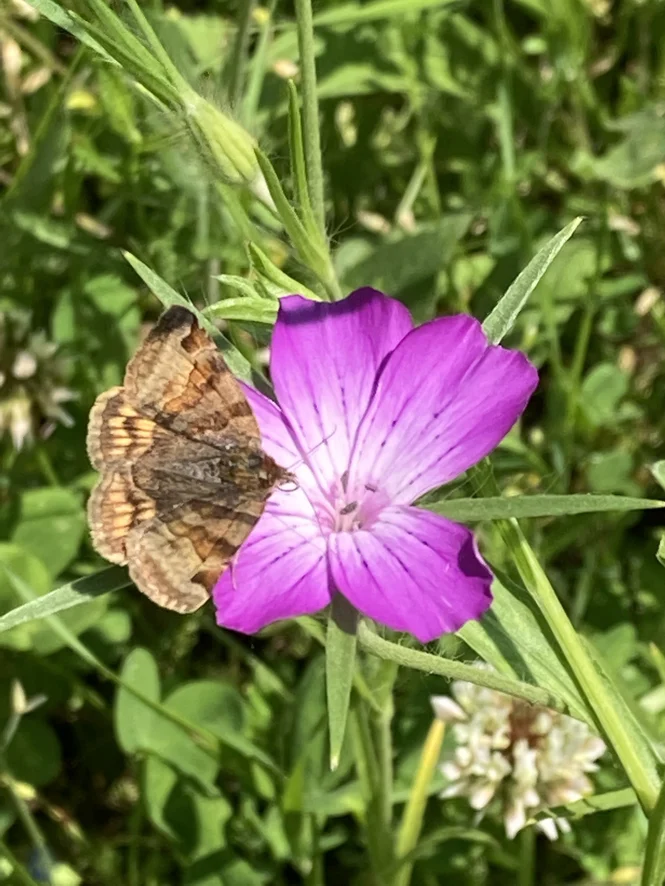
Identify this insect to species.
Euclidia glyphica
